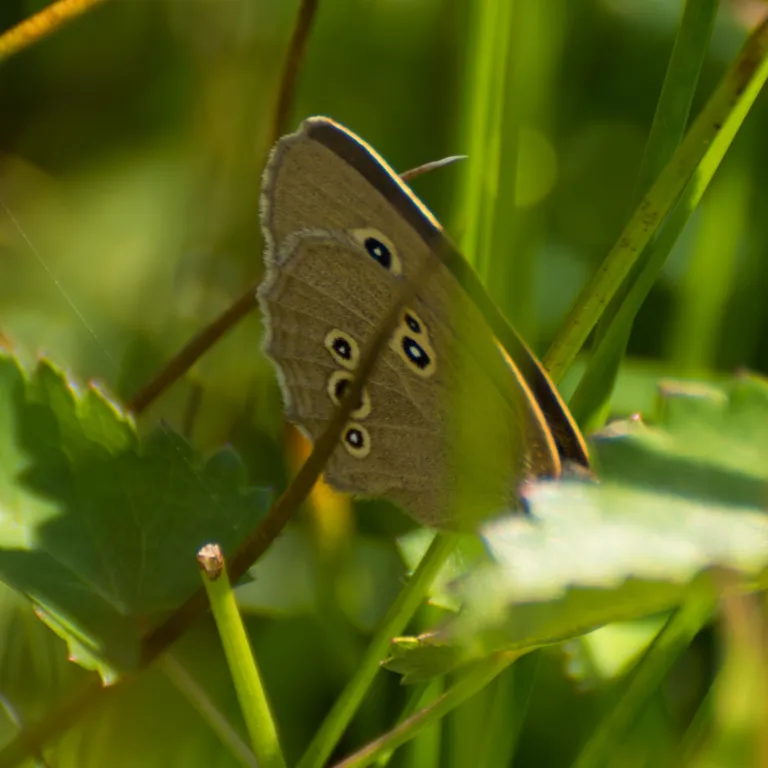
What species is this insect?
Aphantopus hyperantus
